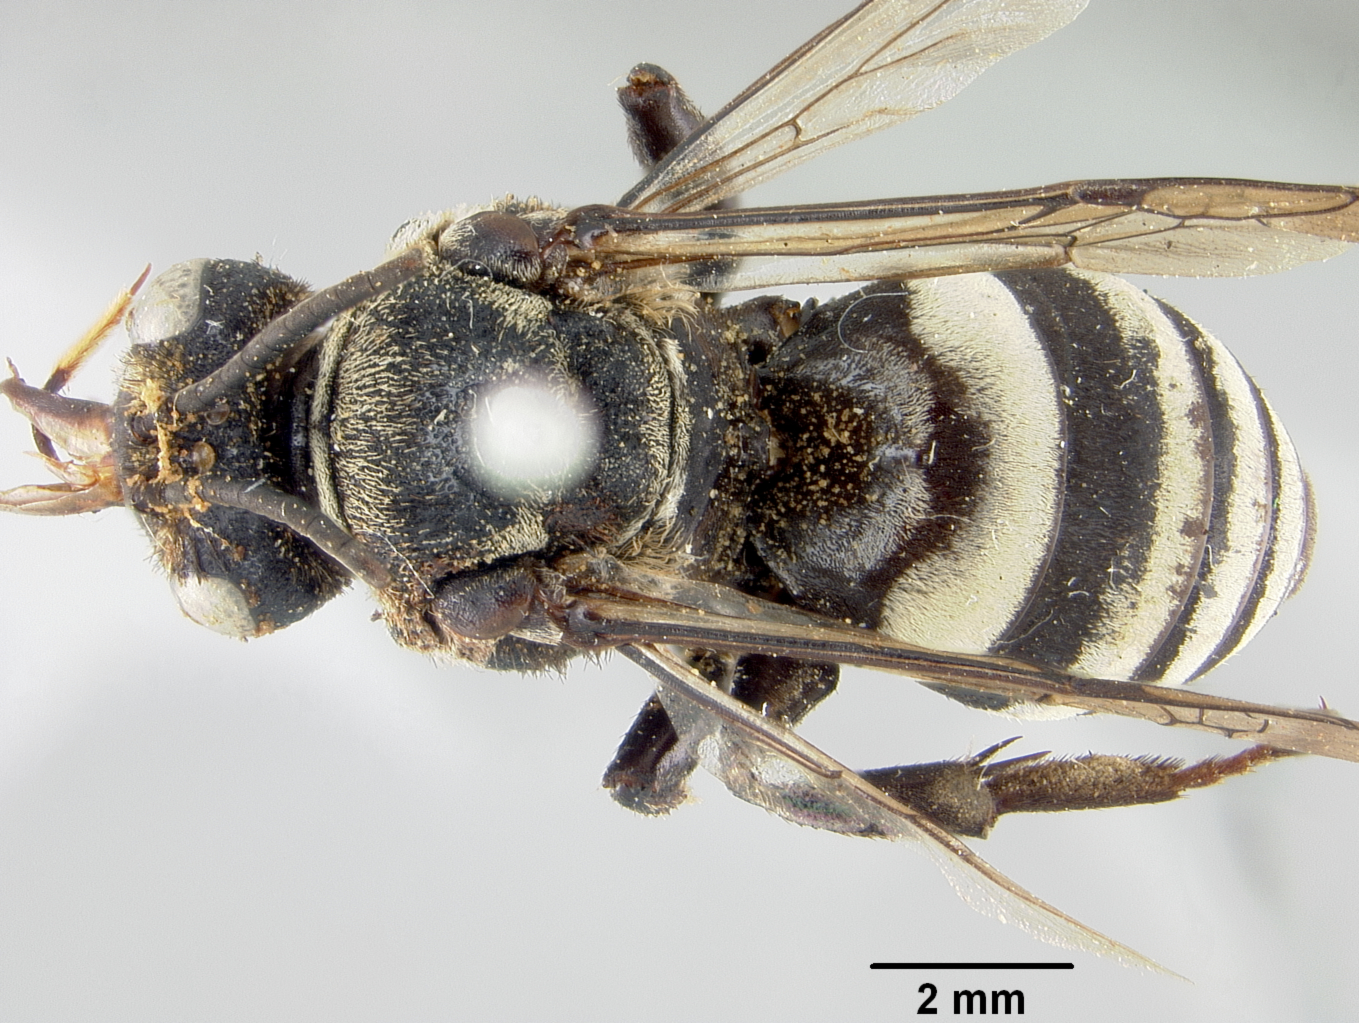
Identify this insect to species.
Epeolus dakotensis
